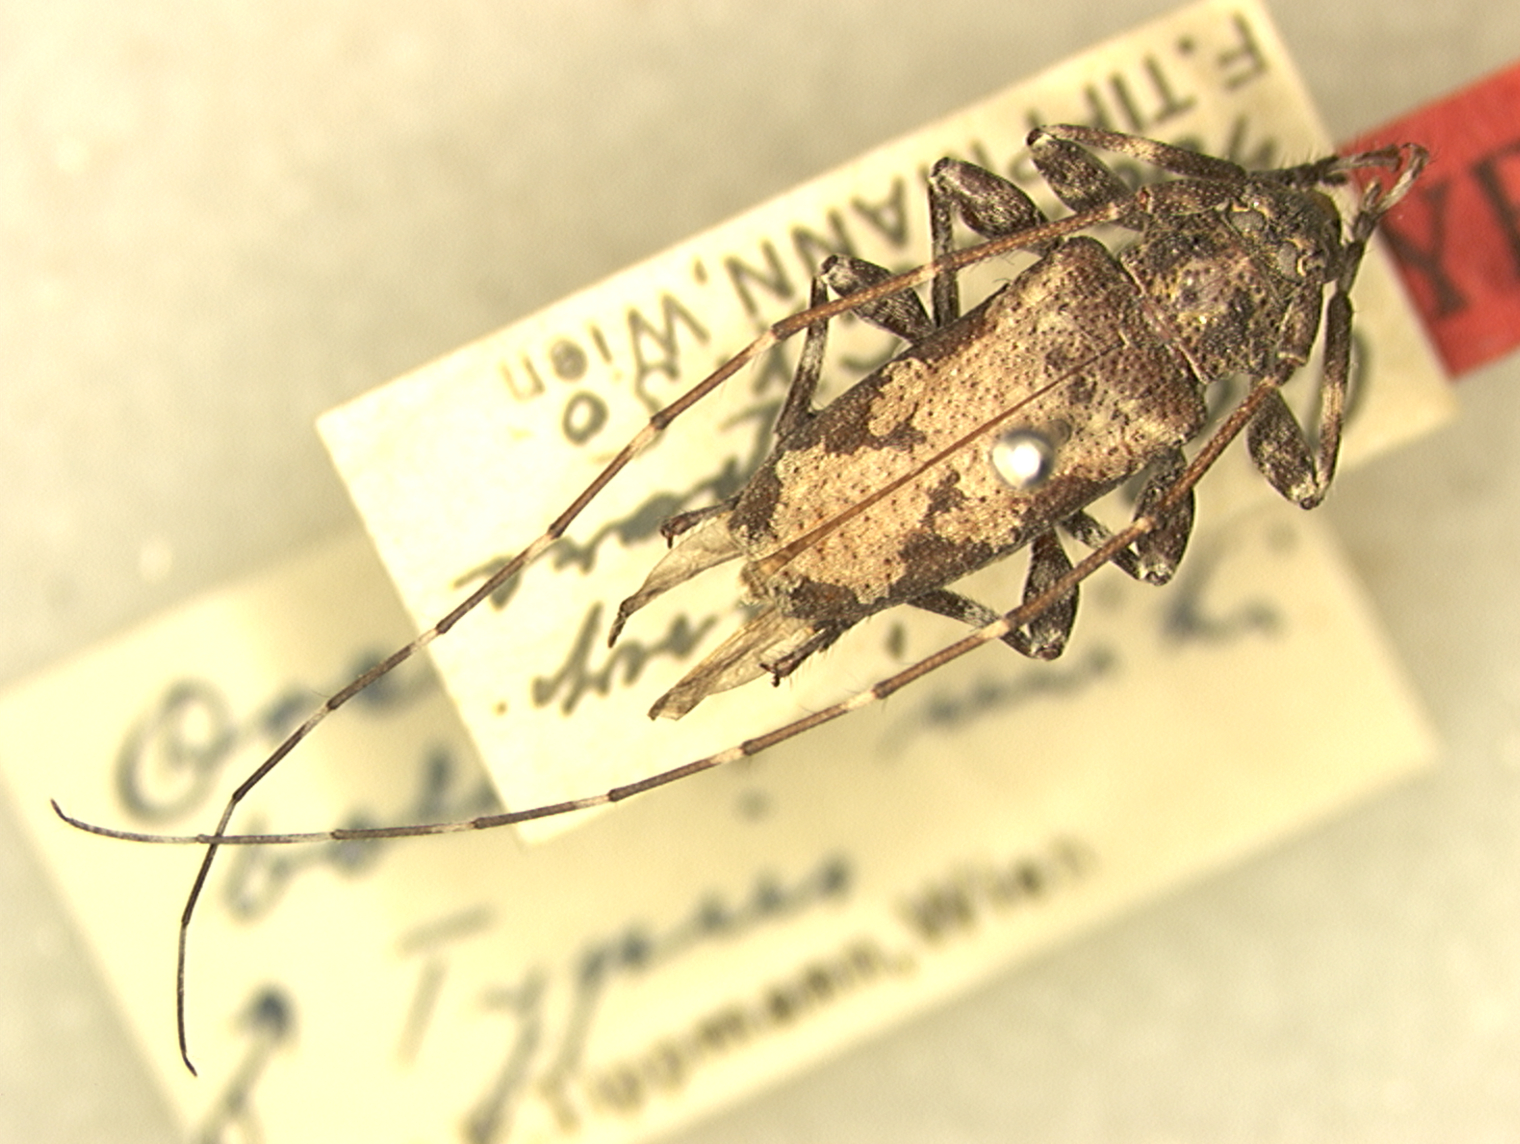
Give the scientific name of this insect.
Oreodera boliviana
